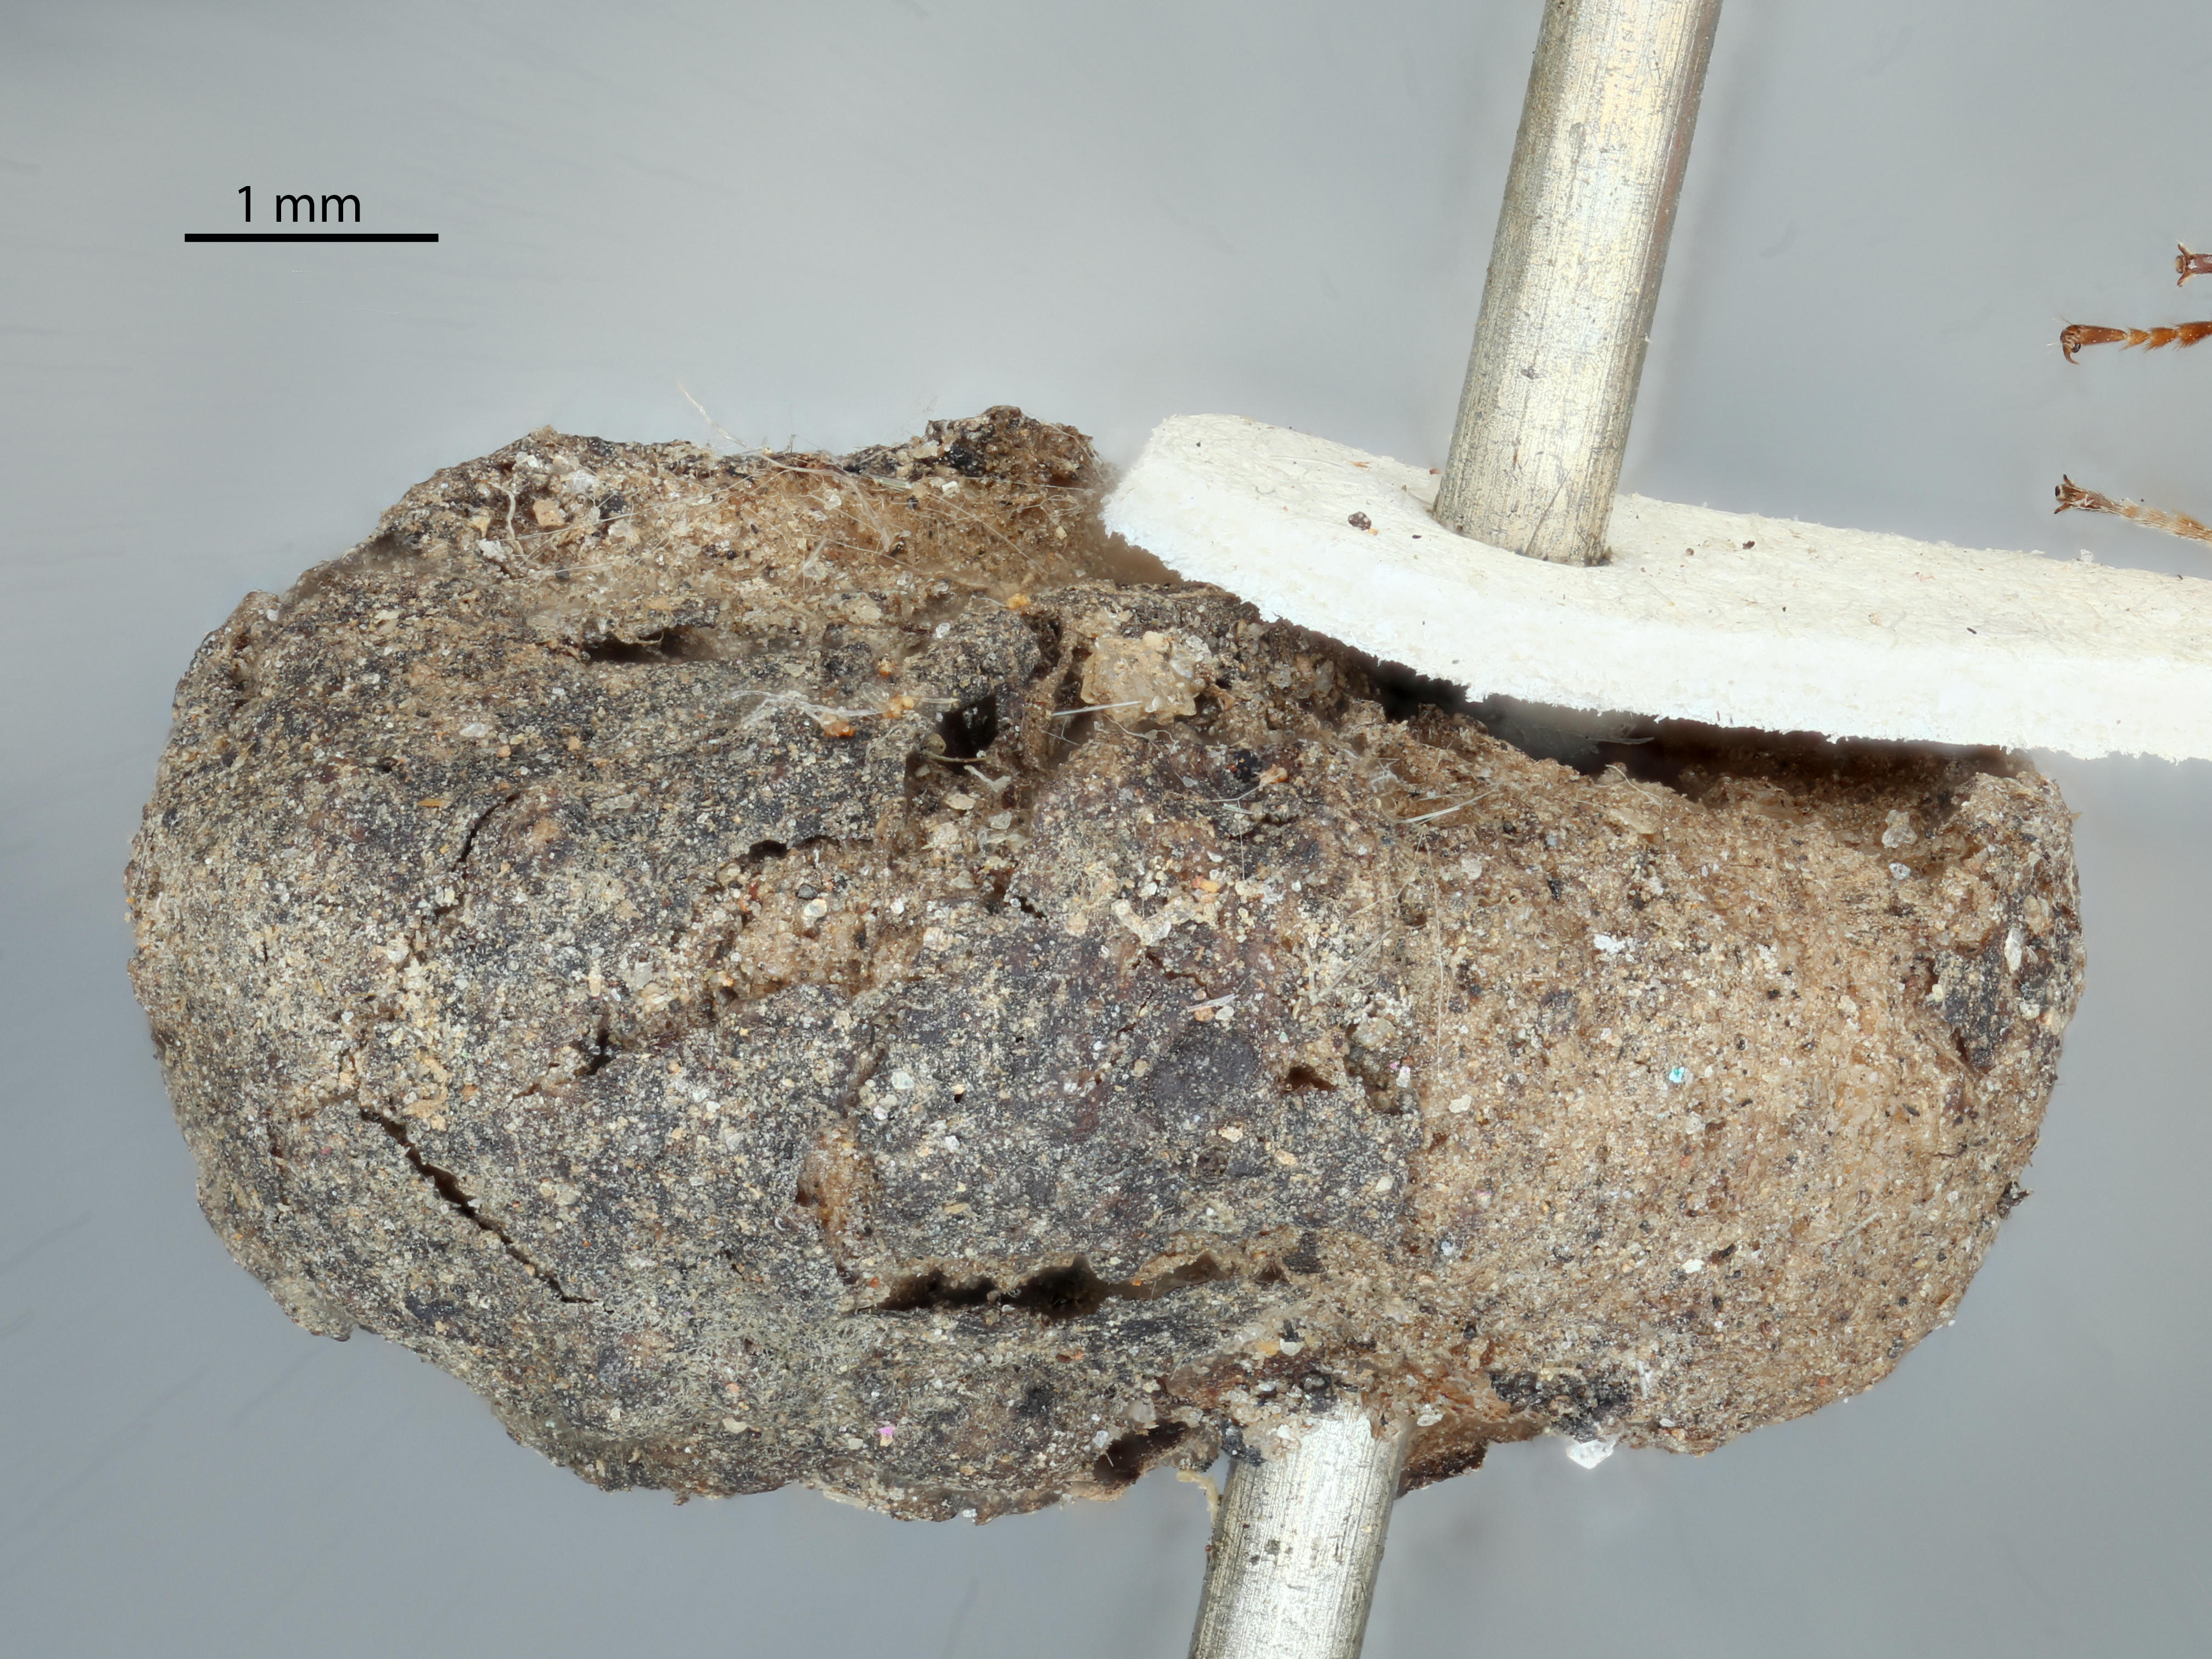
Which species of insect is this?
Callirhytis hopkinsi
